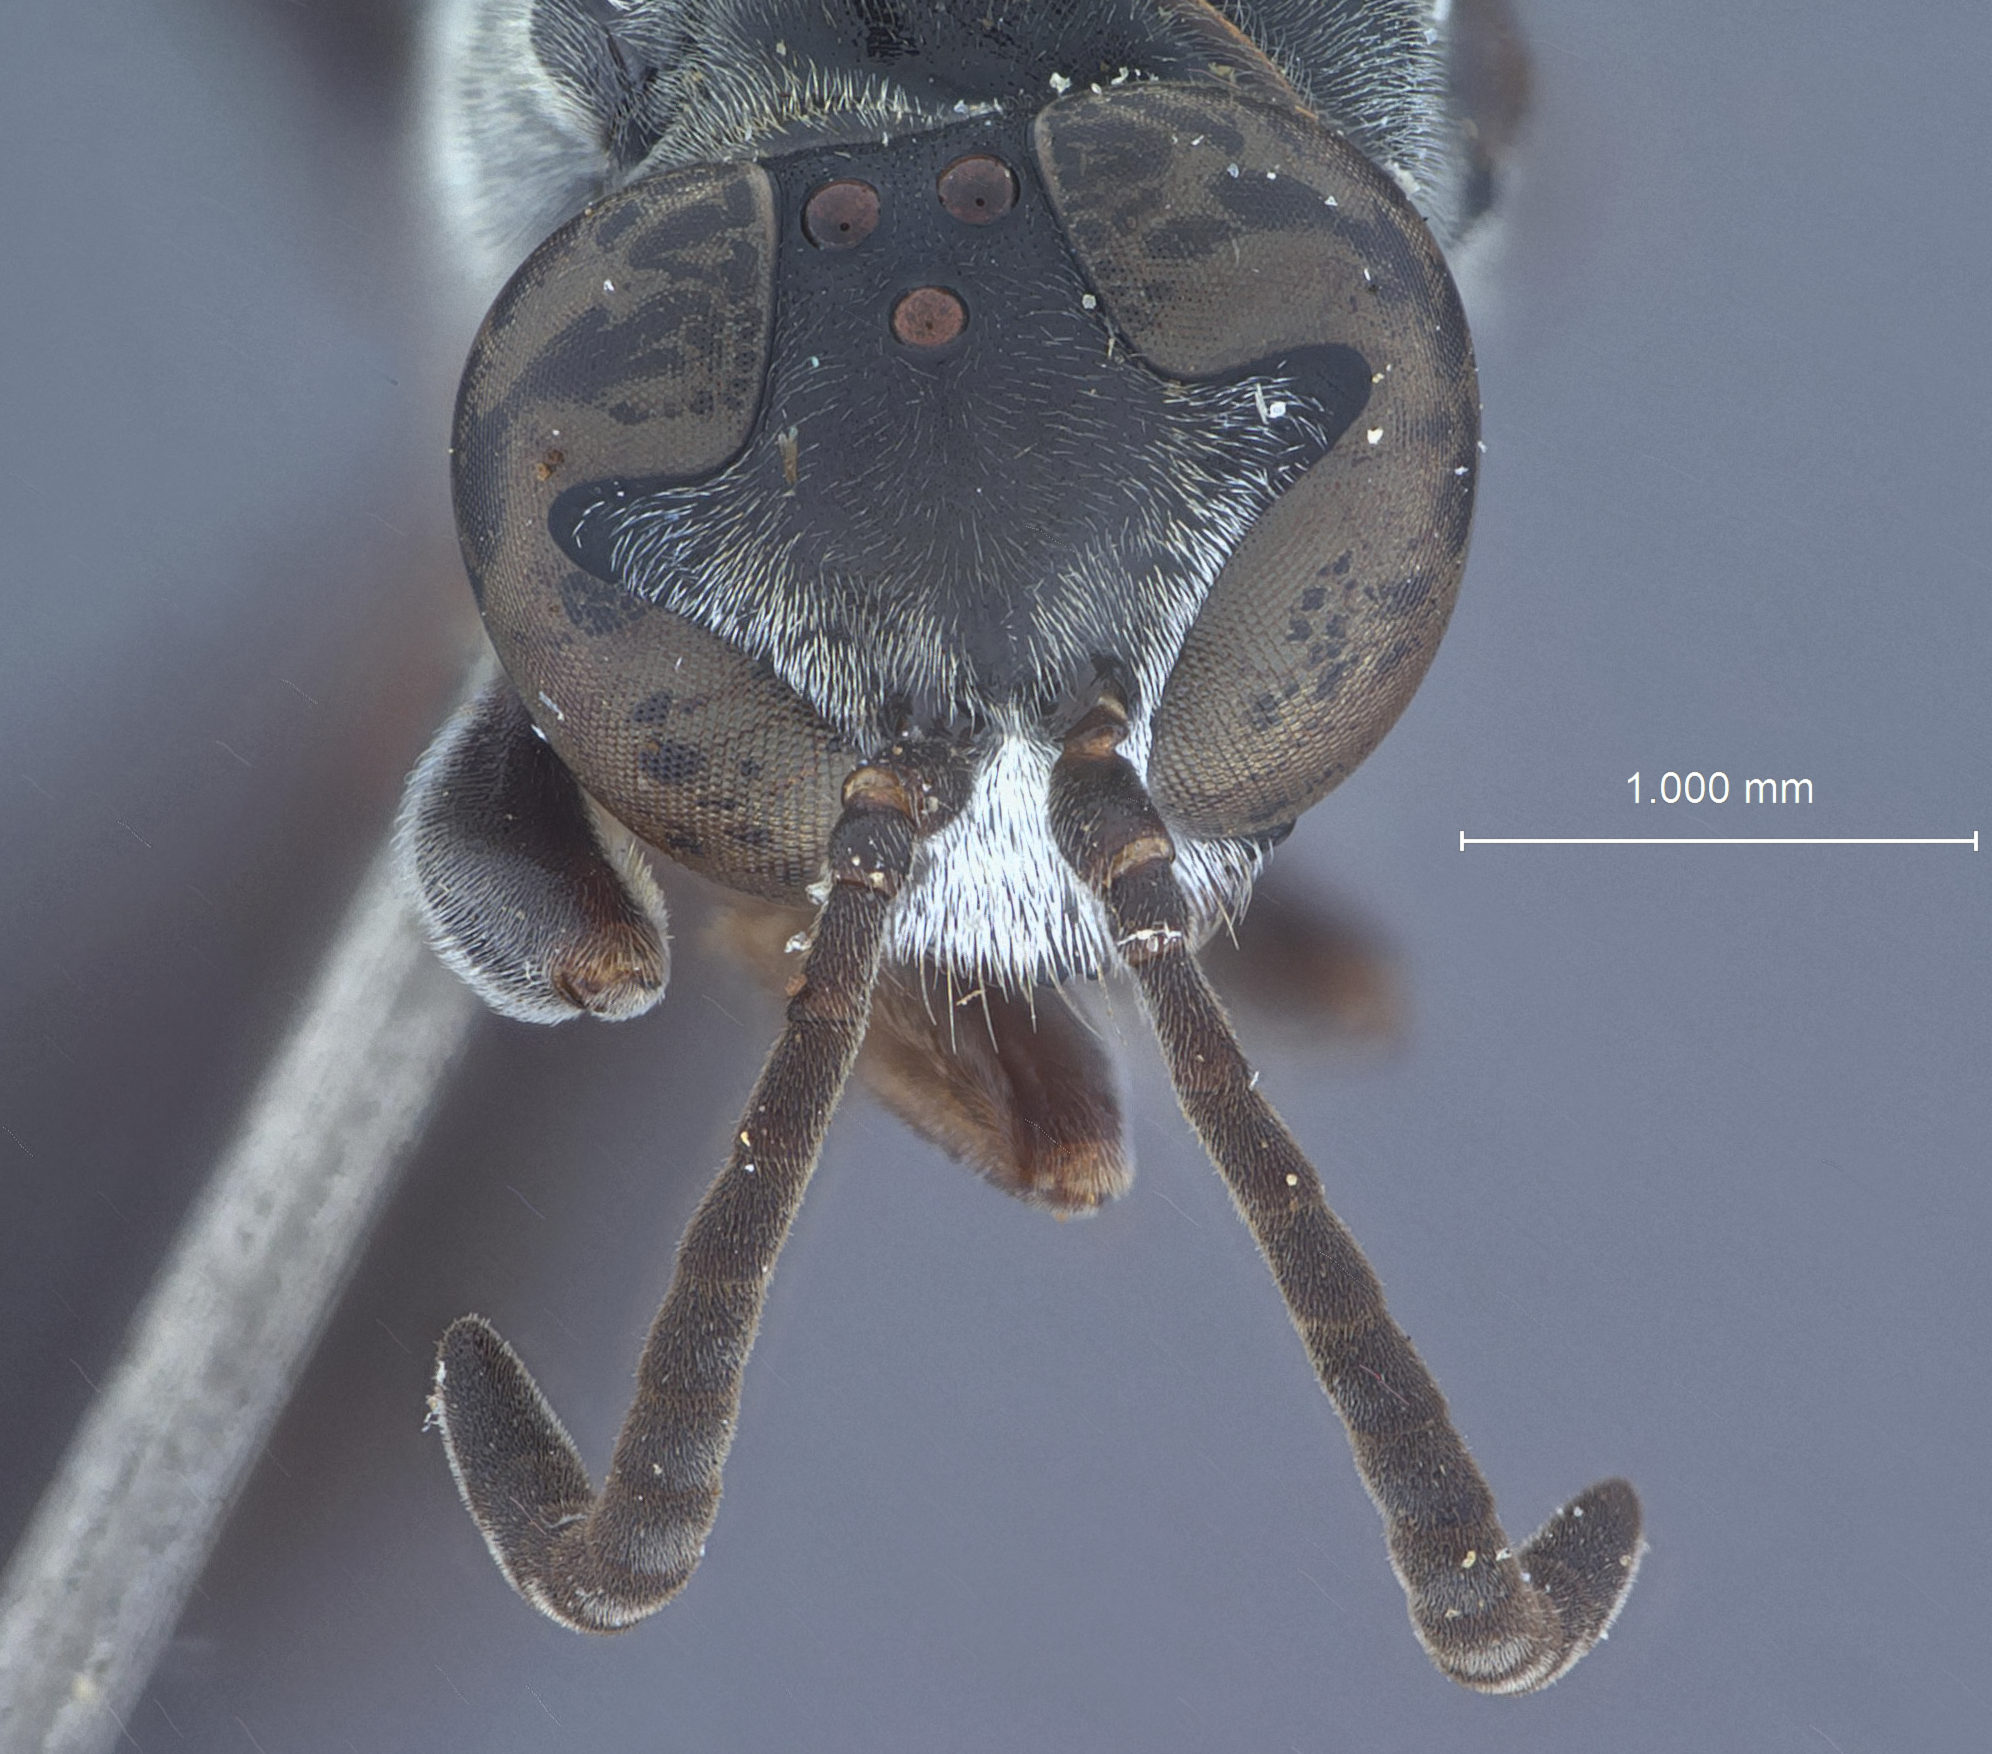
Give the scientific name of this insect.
Trypoxylon fletcheri
